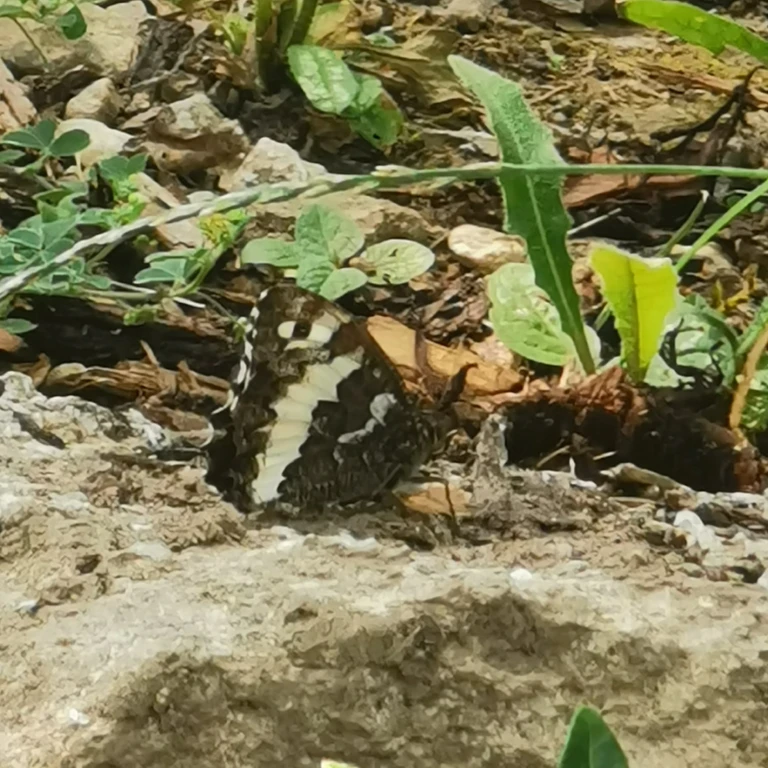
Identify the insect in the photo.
Brintesia circe
